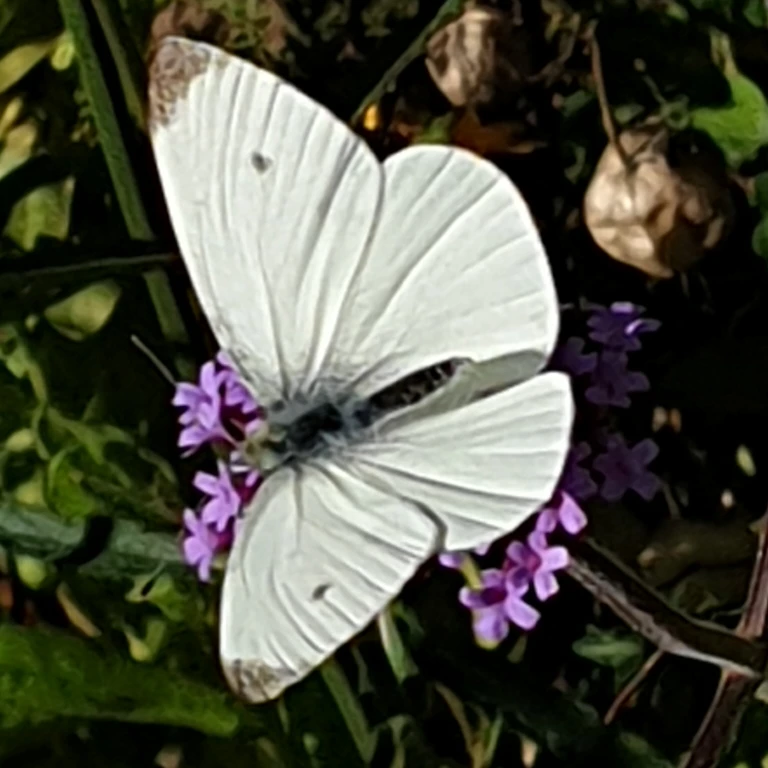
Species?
Pieris rapae
